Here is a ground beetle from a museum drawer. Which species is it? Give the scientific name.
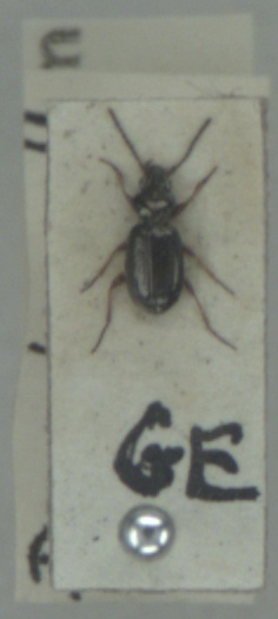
Bembidion lampros
